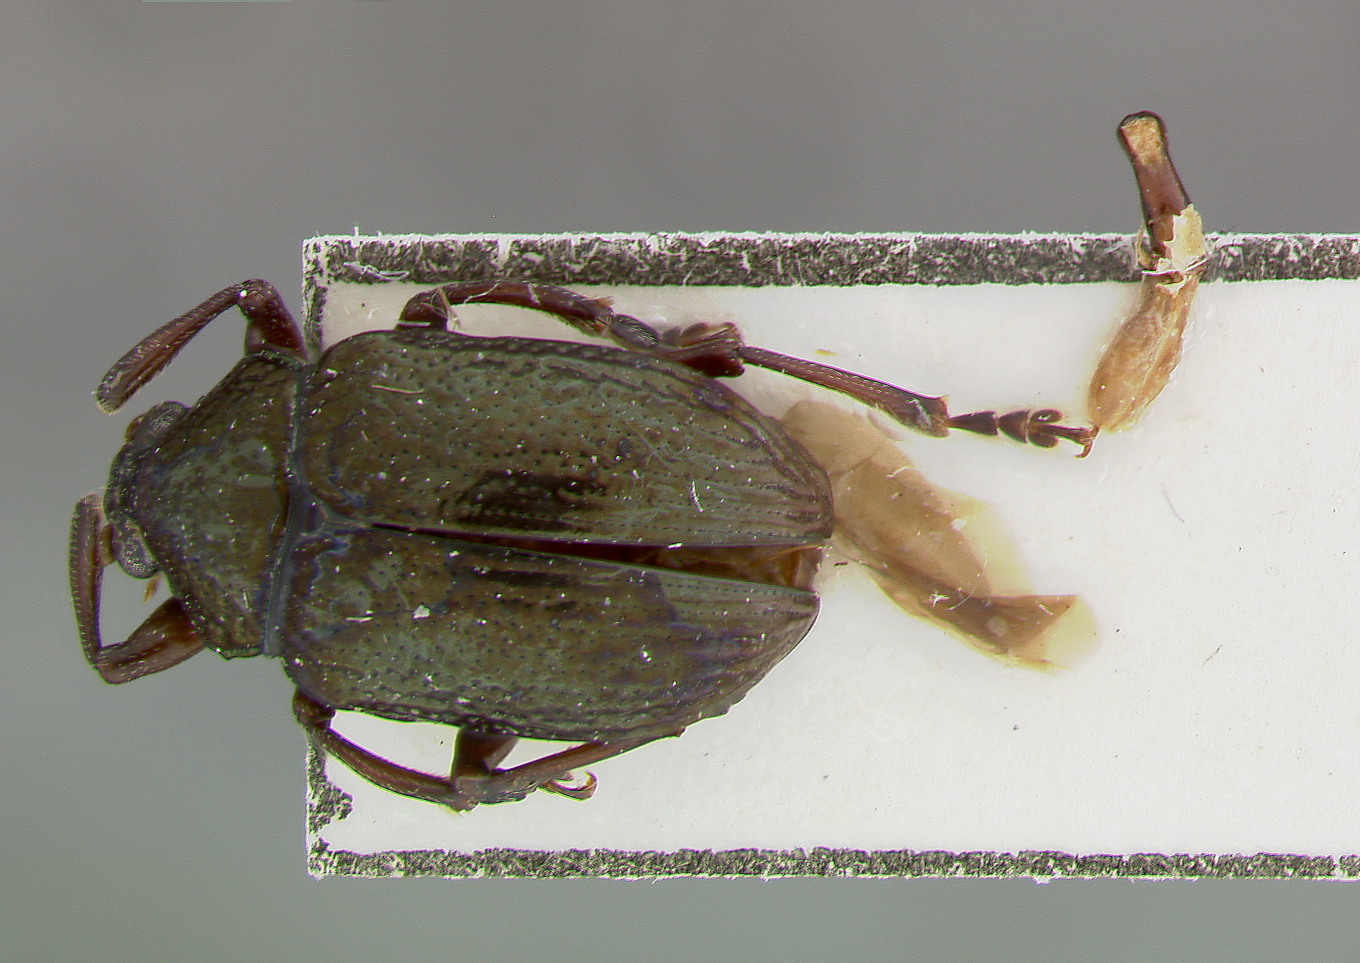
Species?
Coscinoptera tibialis
